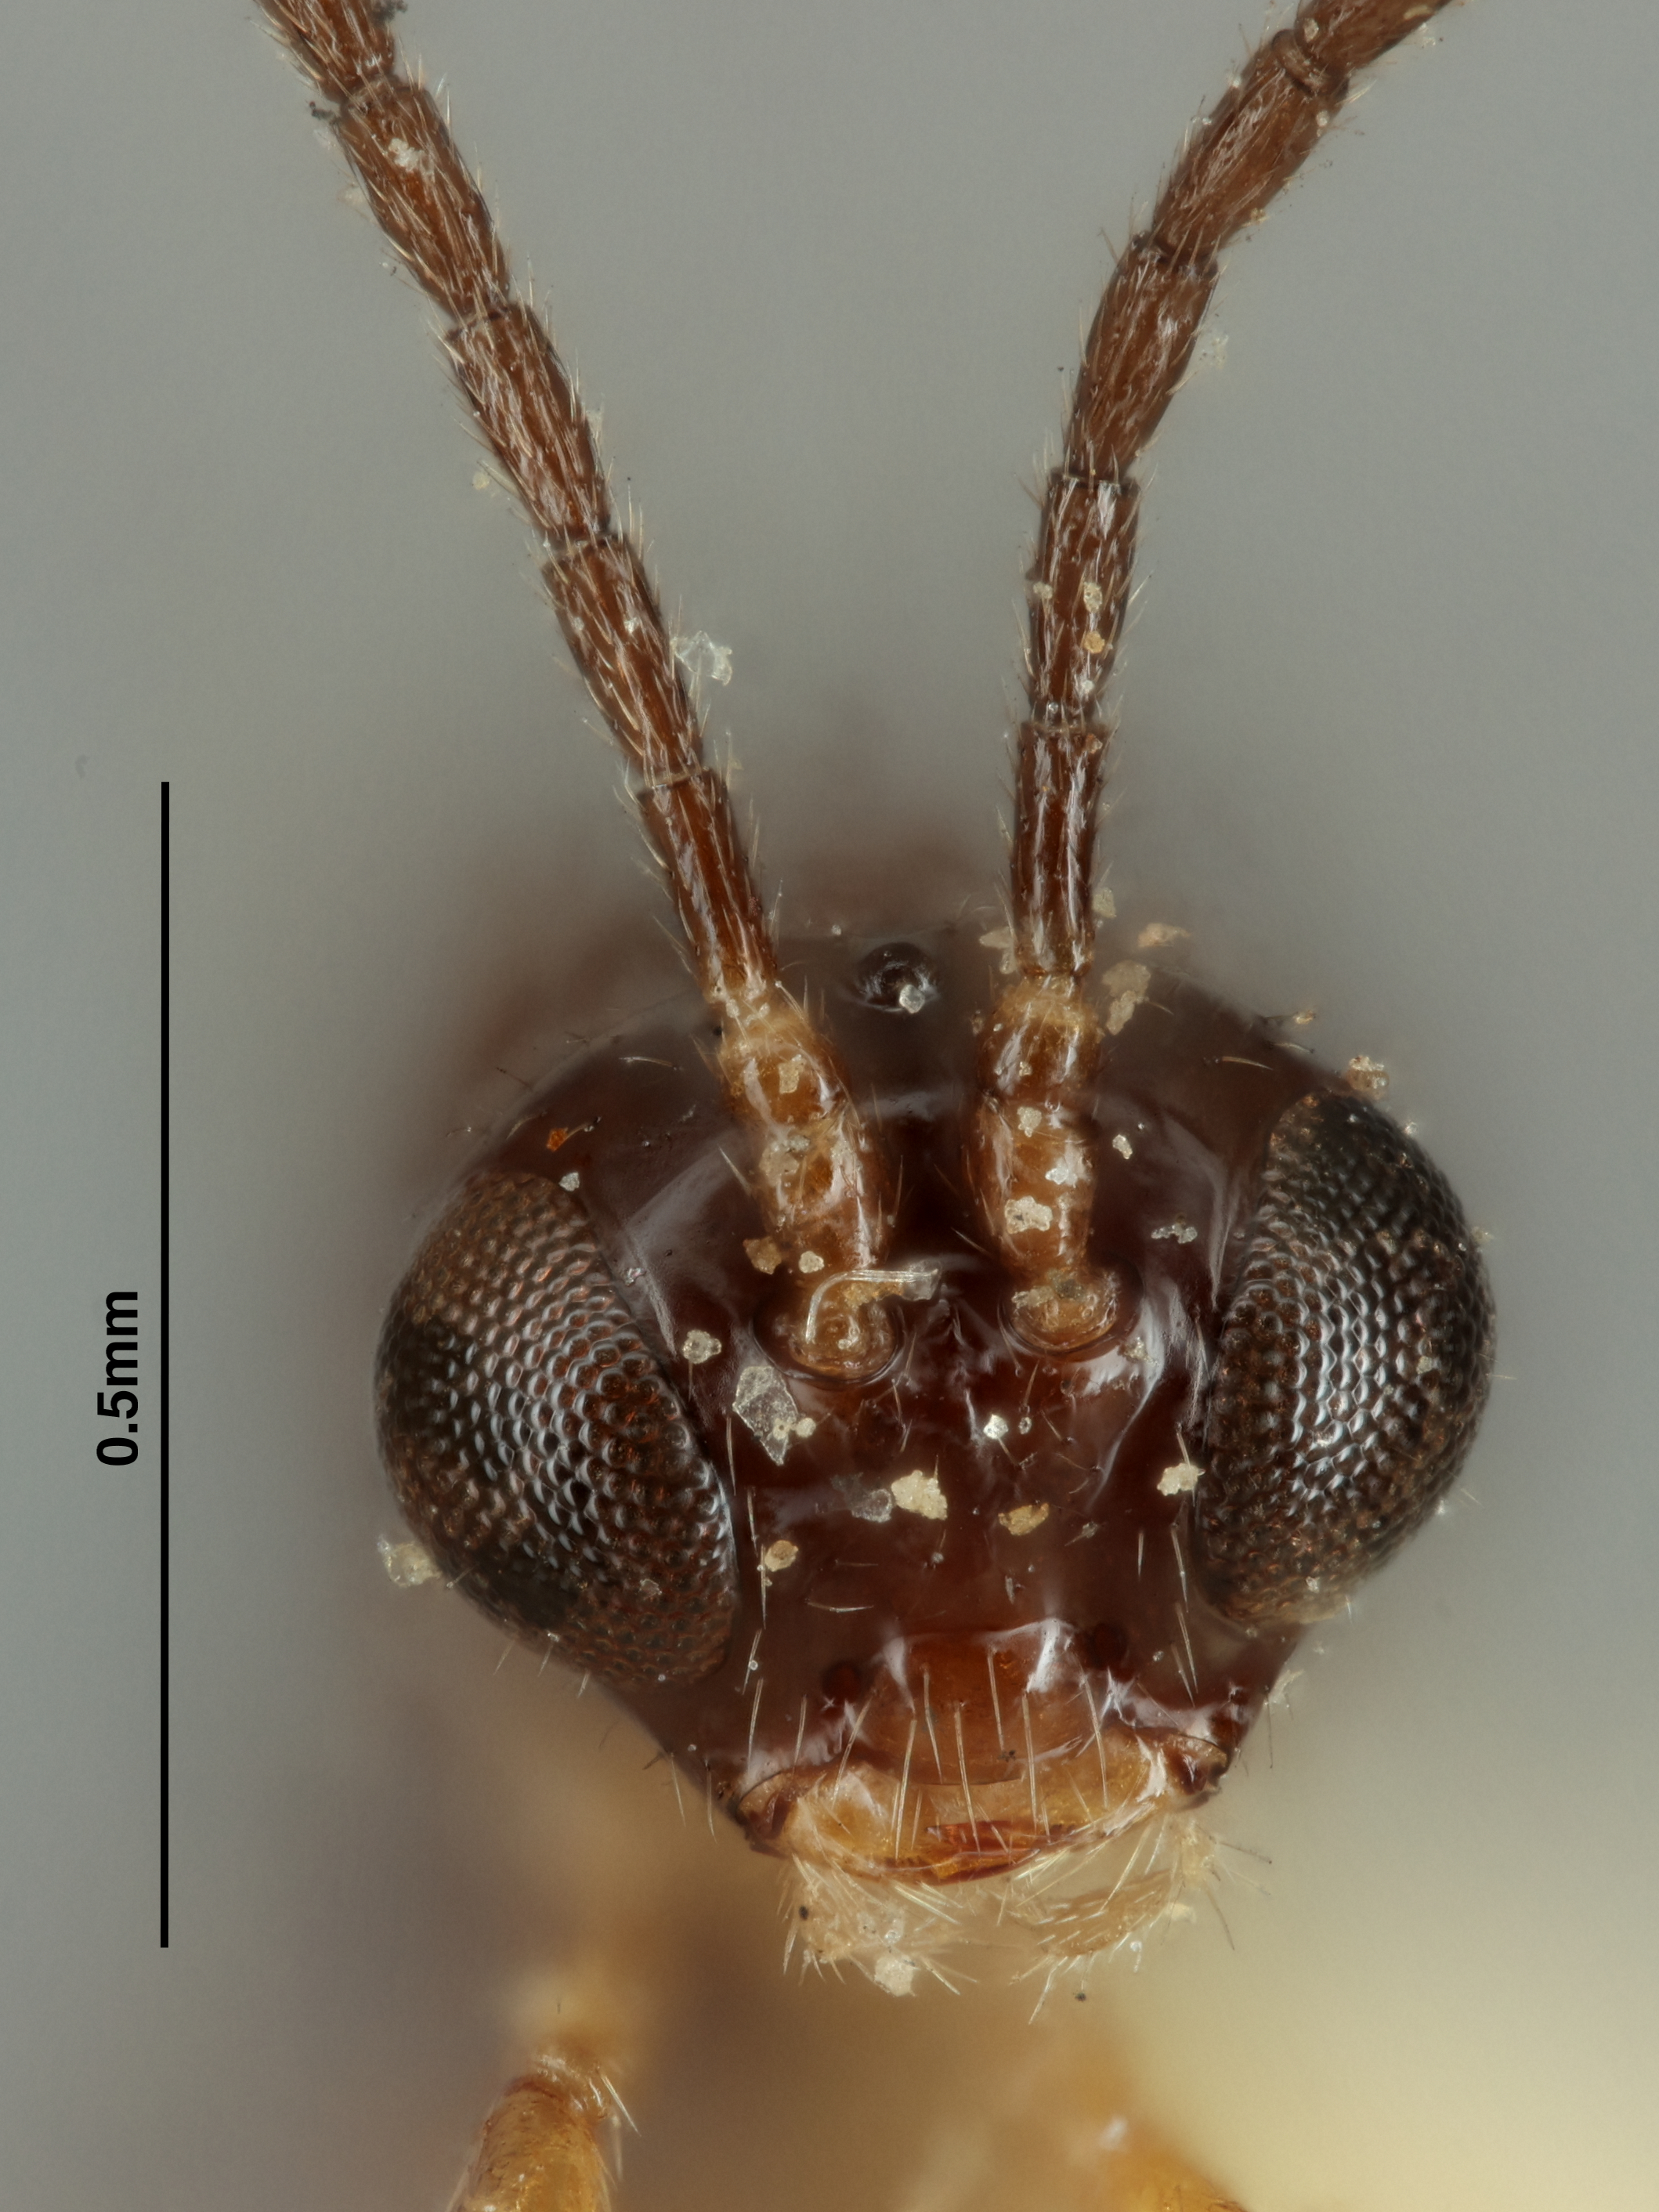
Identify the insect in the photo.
Aphidius ramithyrus
